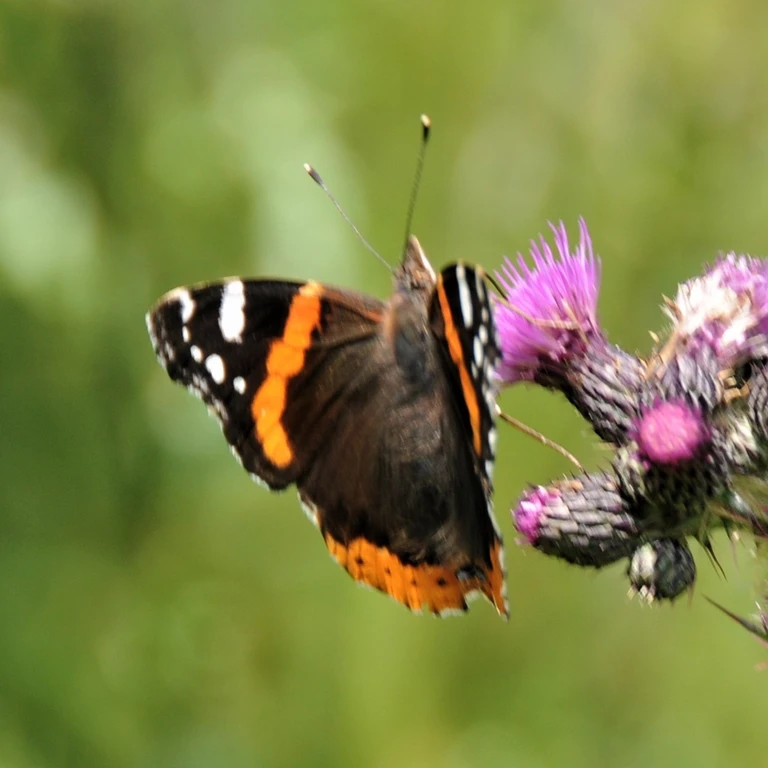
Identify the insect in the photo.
Vanessa atalanta
